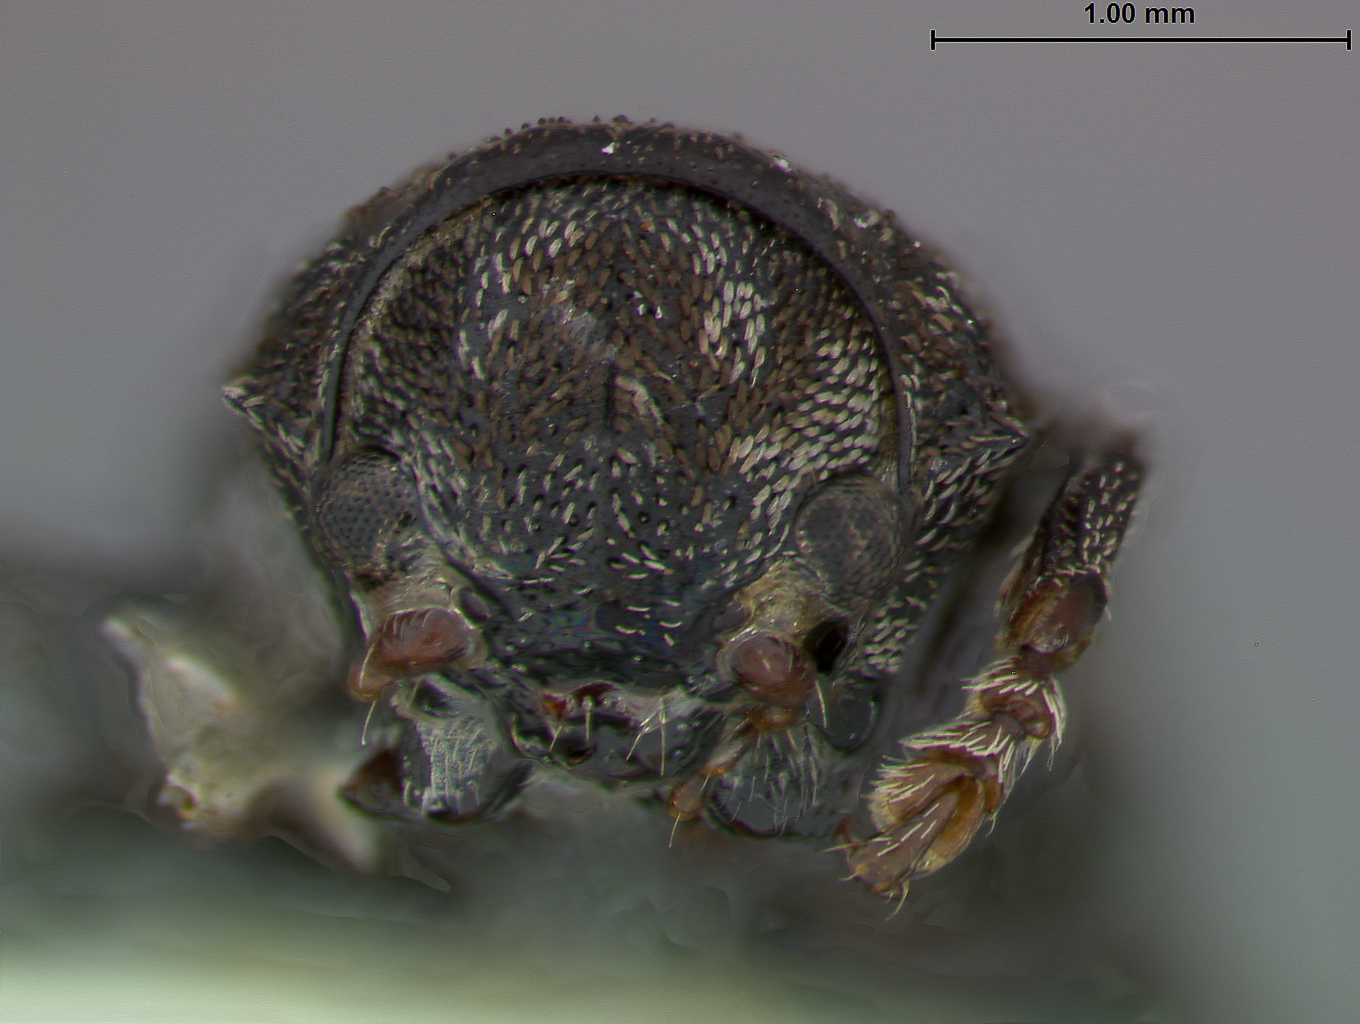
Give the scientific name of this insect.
Myochrous sapucayensis
